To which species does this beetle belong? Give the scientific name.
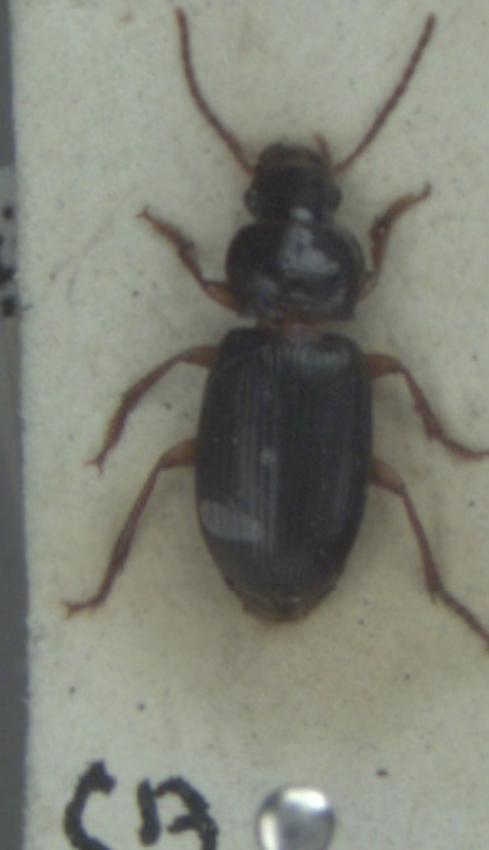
Ophonus rufibarbis
